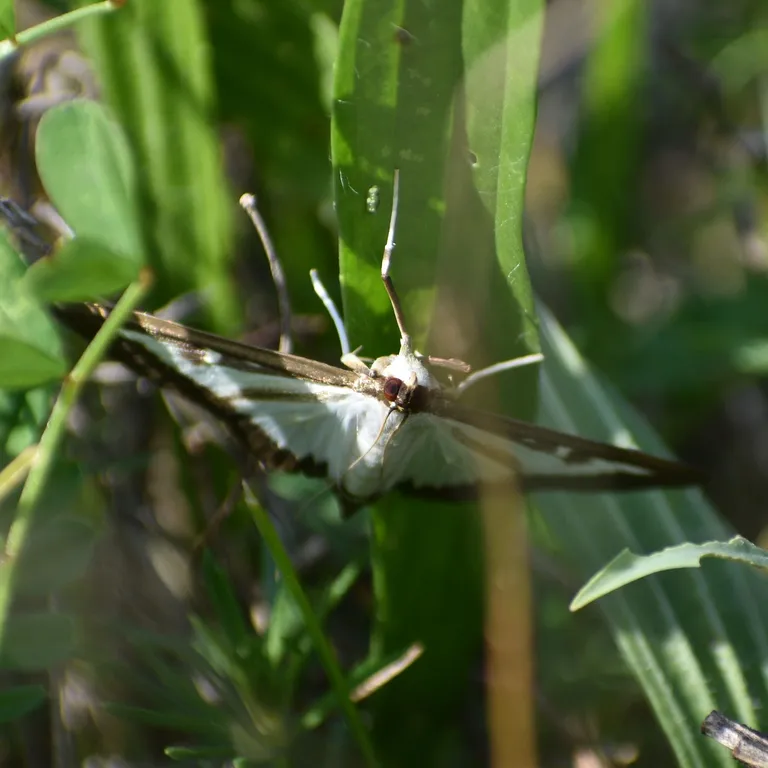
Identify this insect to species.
Cydalima perspectalis
